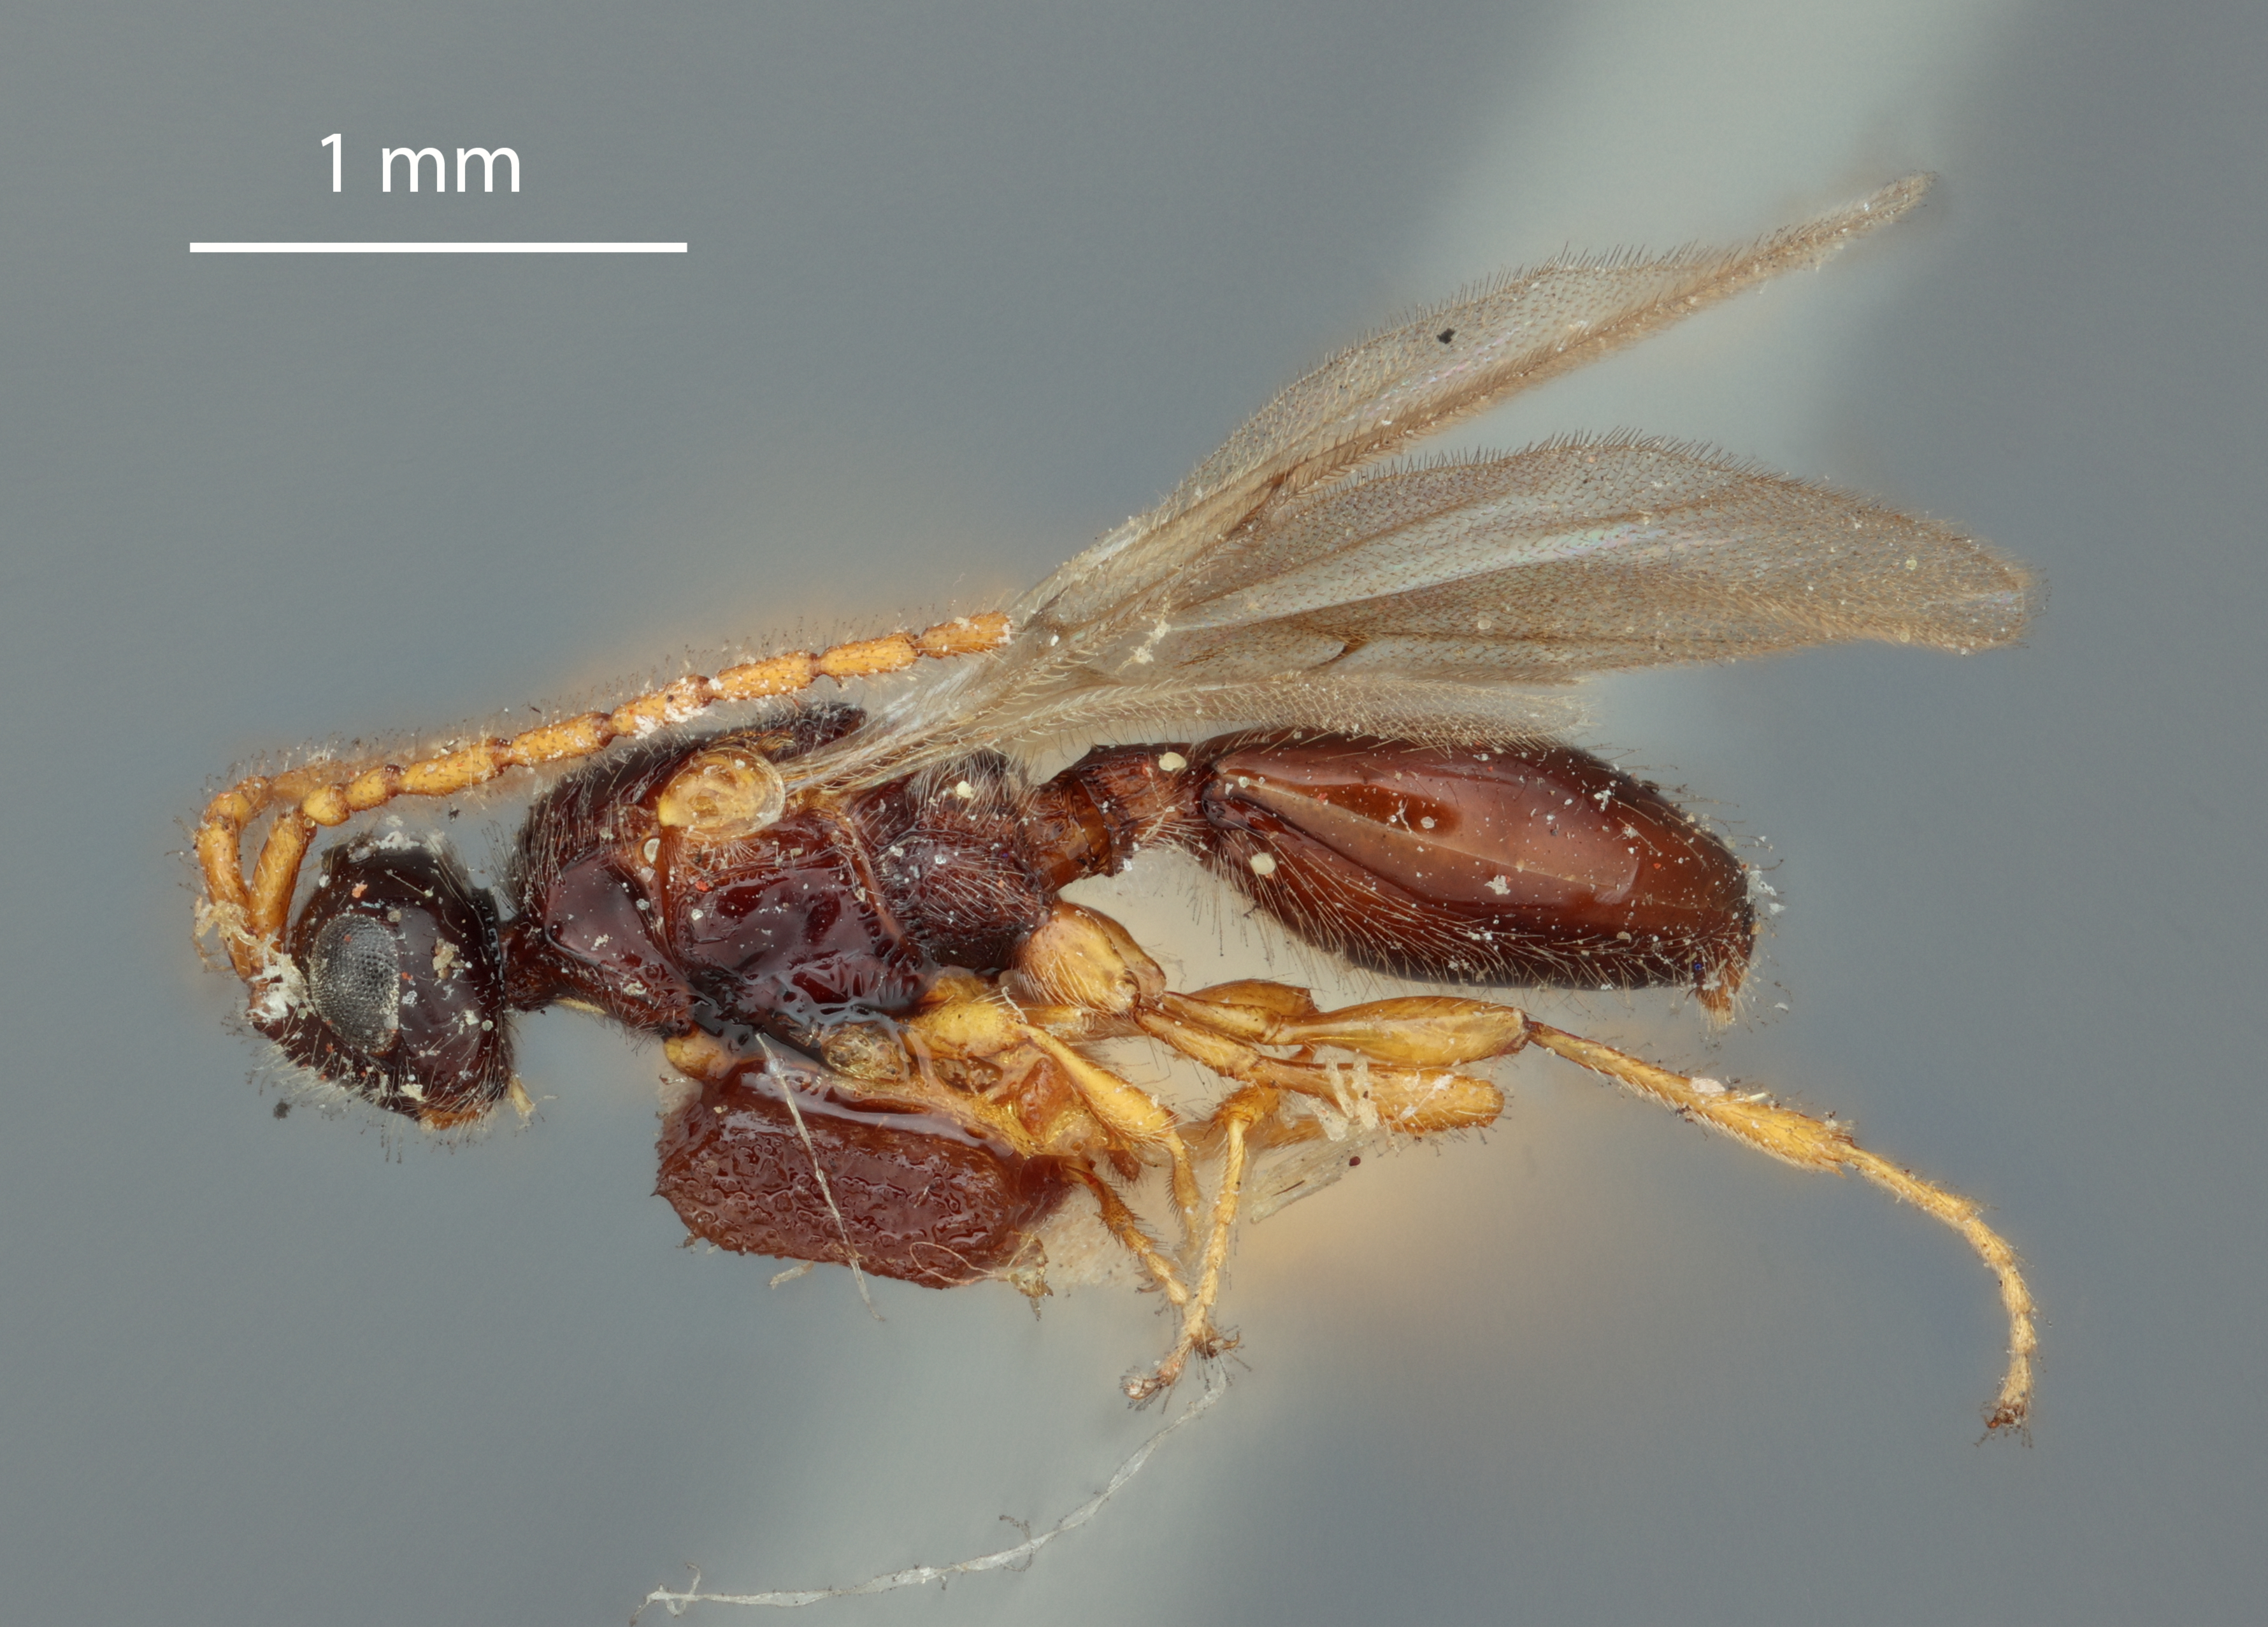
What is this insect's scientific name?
Aneurhynchus floridanus
